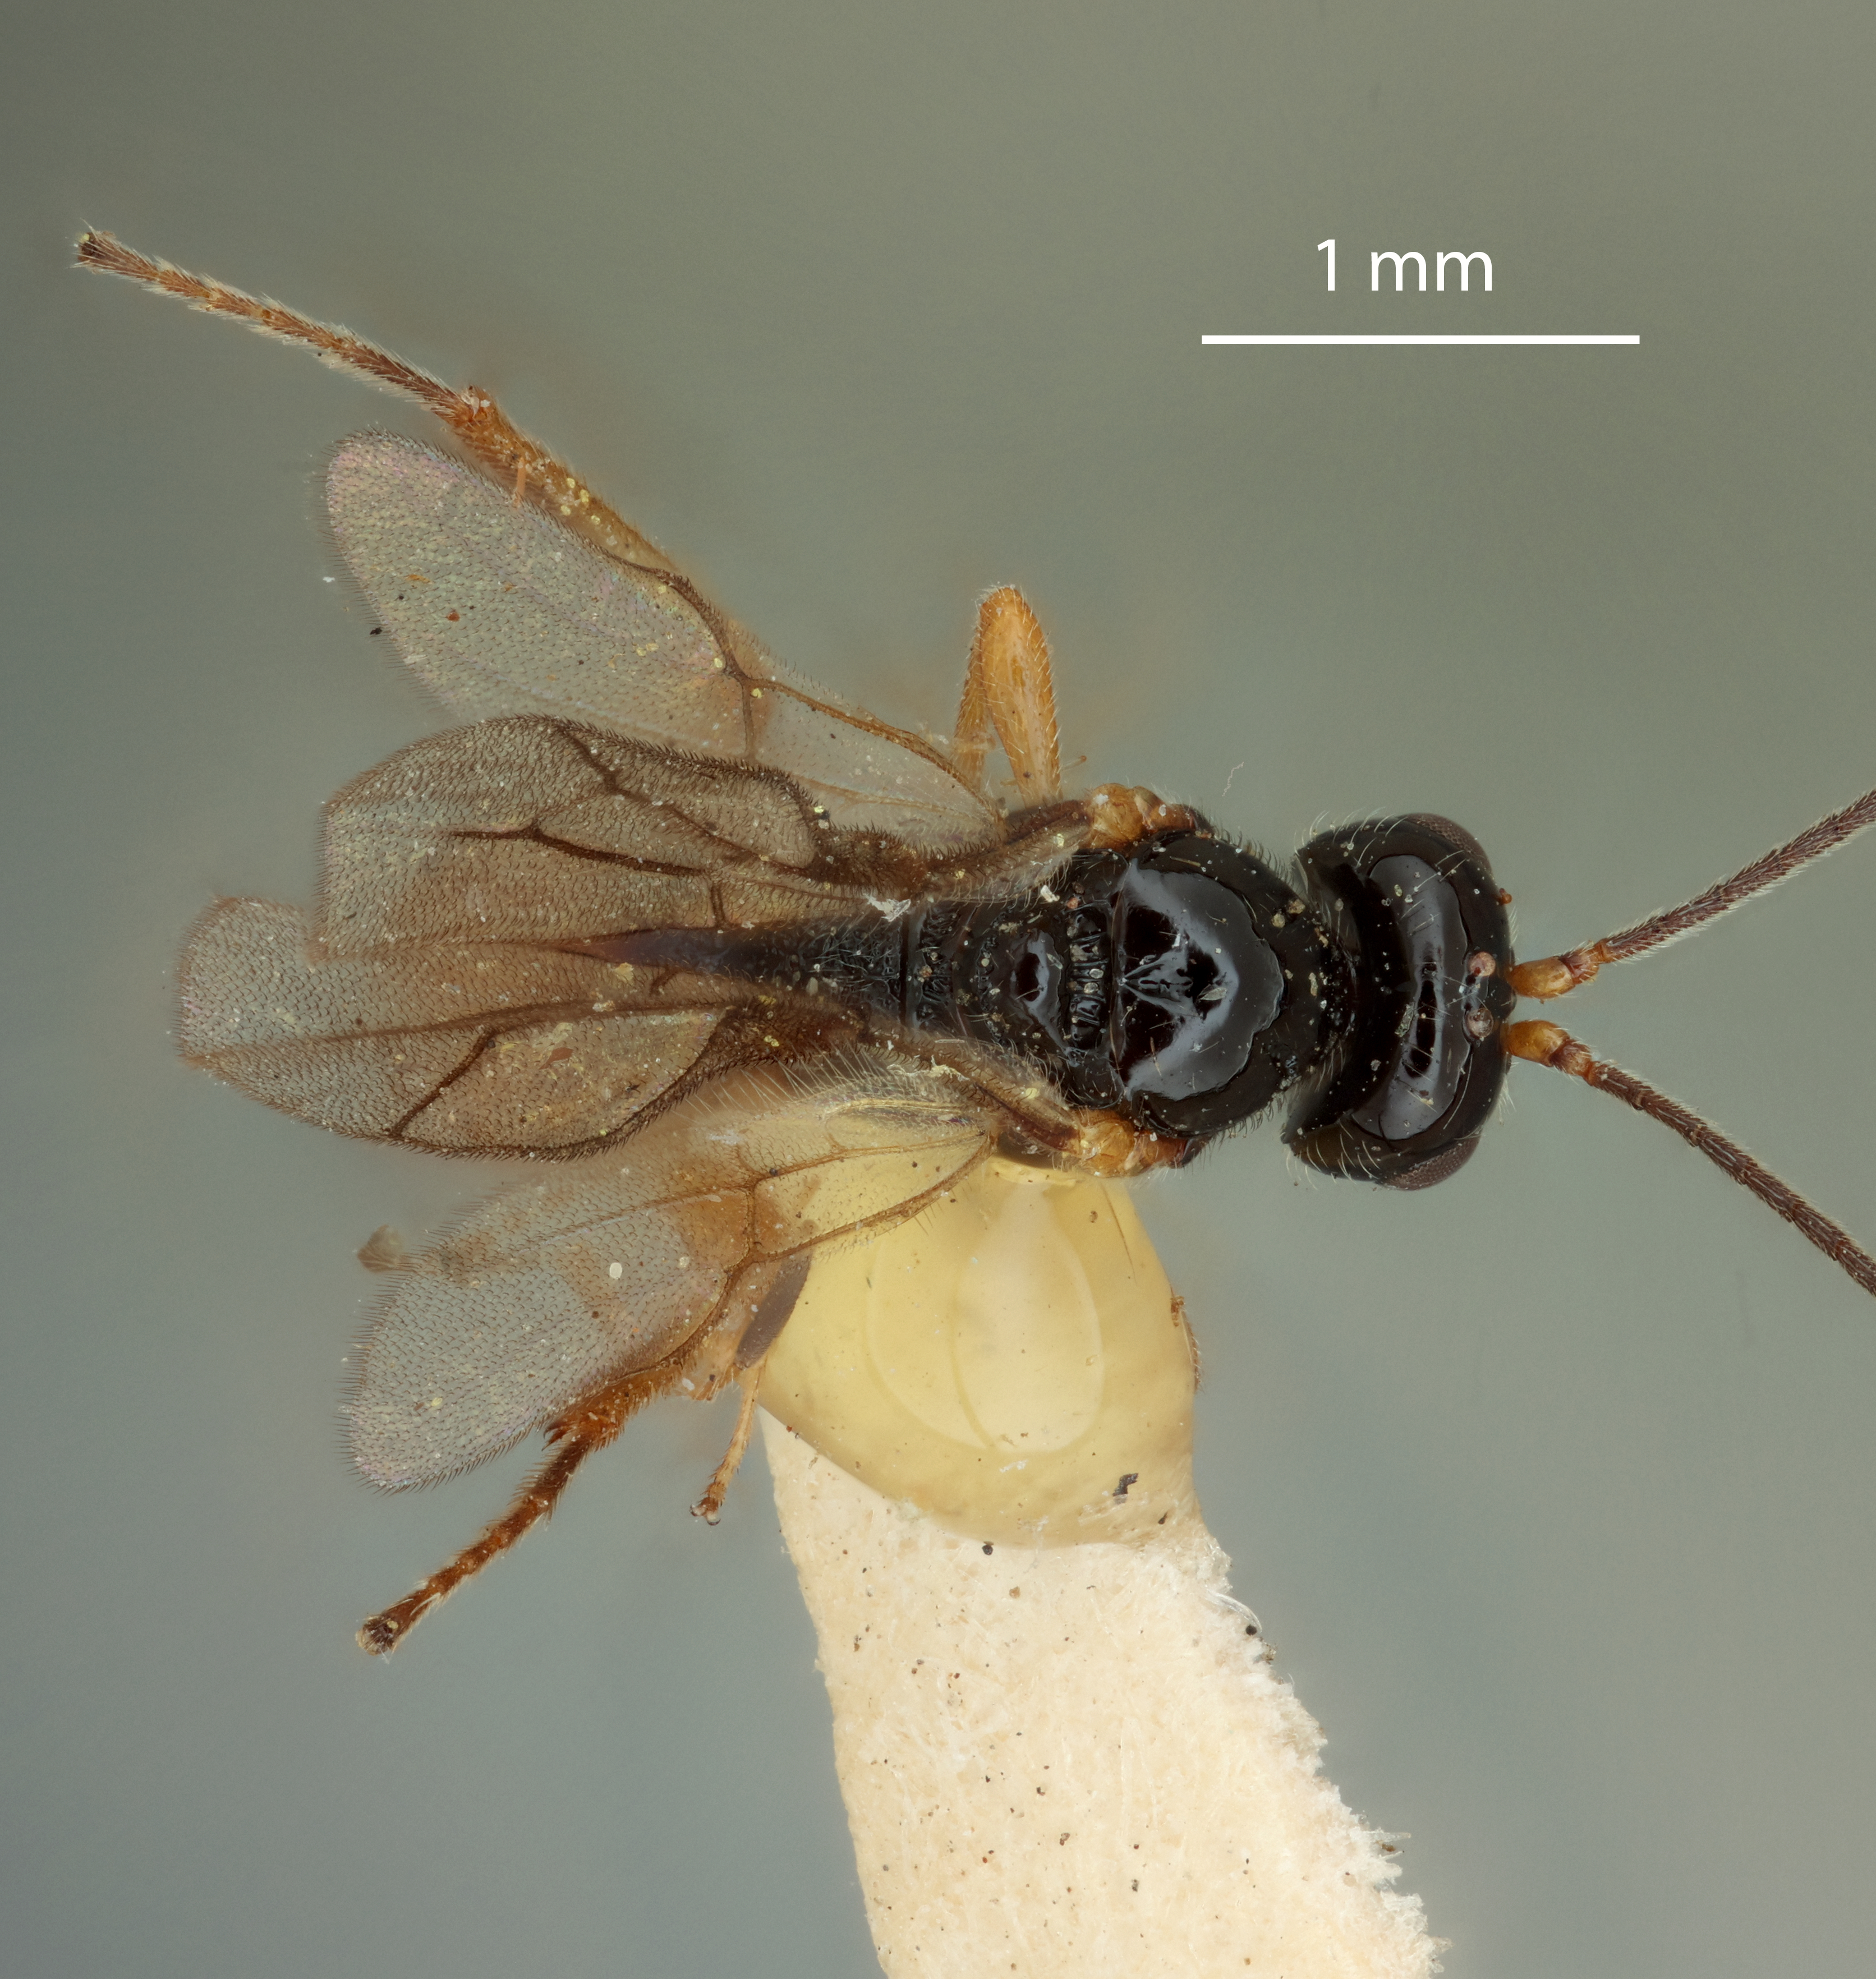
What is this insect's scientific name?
Opius malivorellae
